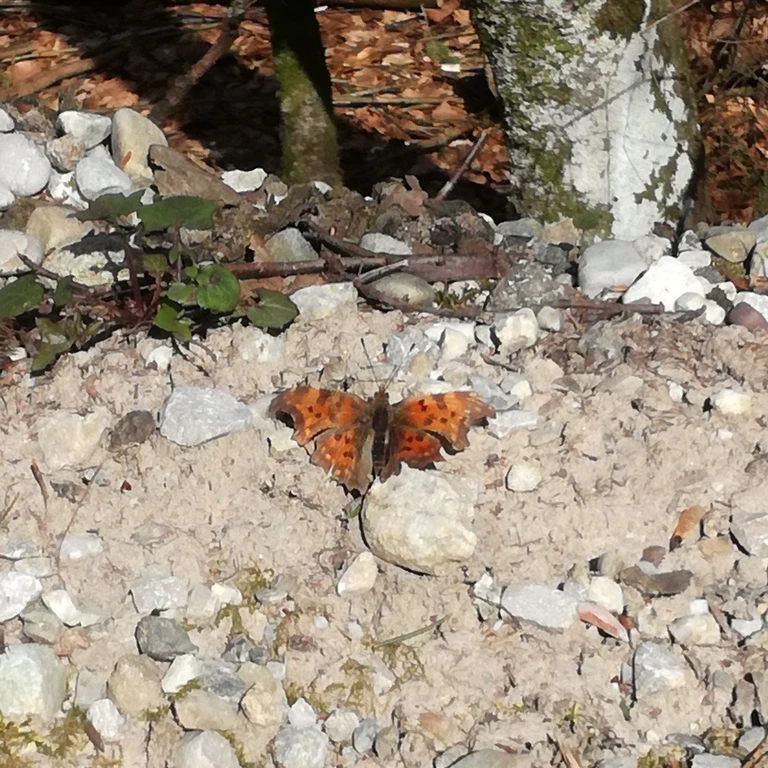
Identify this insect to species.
Polygonia c-album
